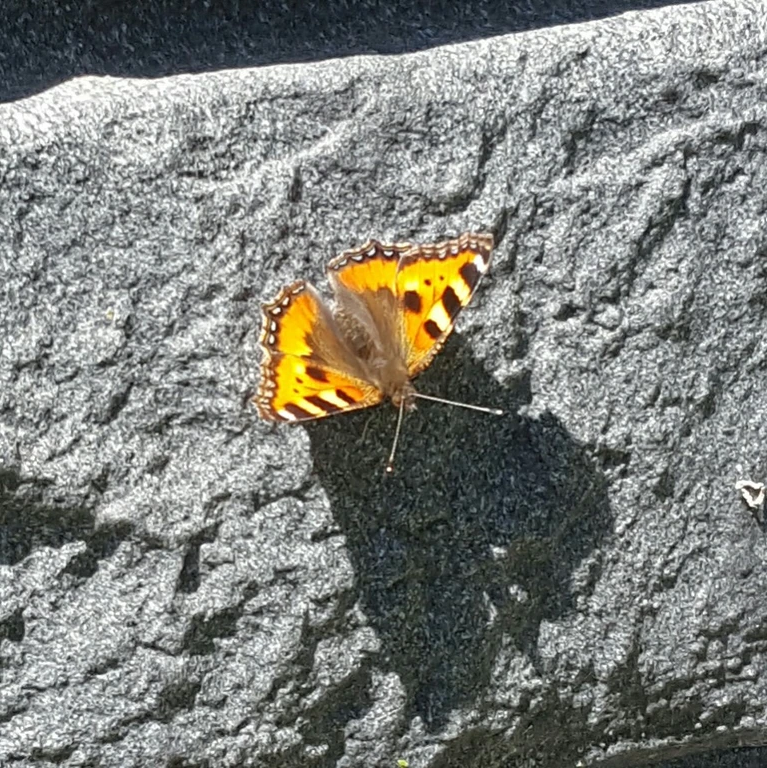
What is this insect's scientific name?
Aglais urticae
